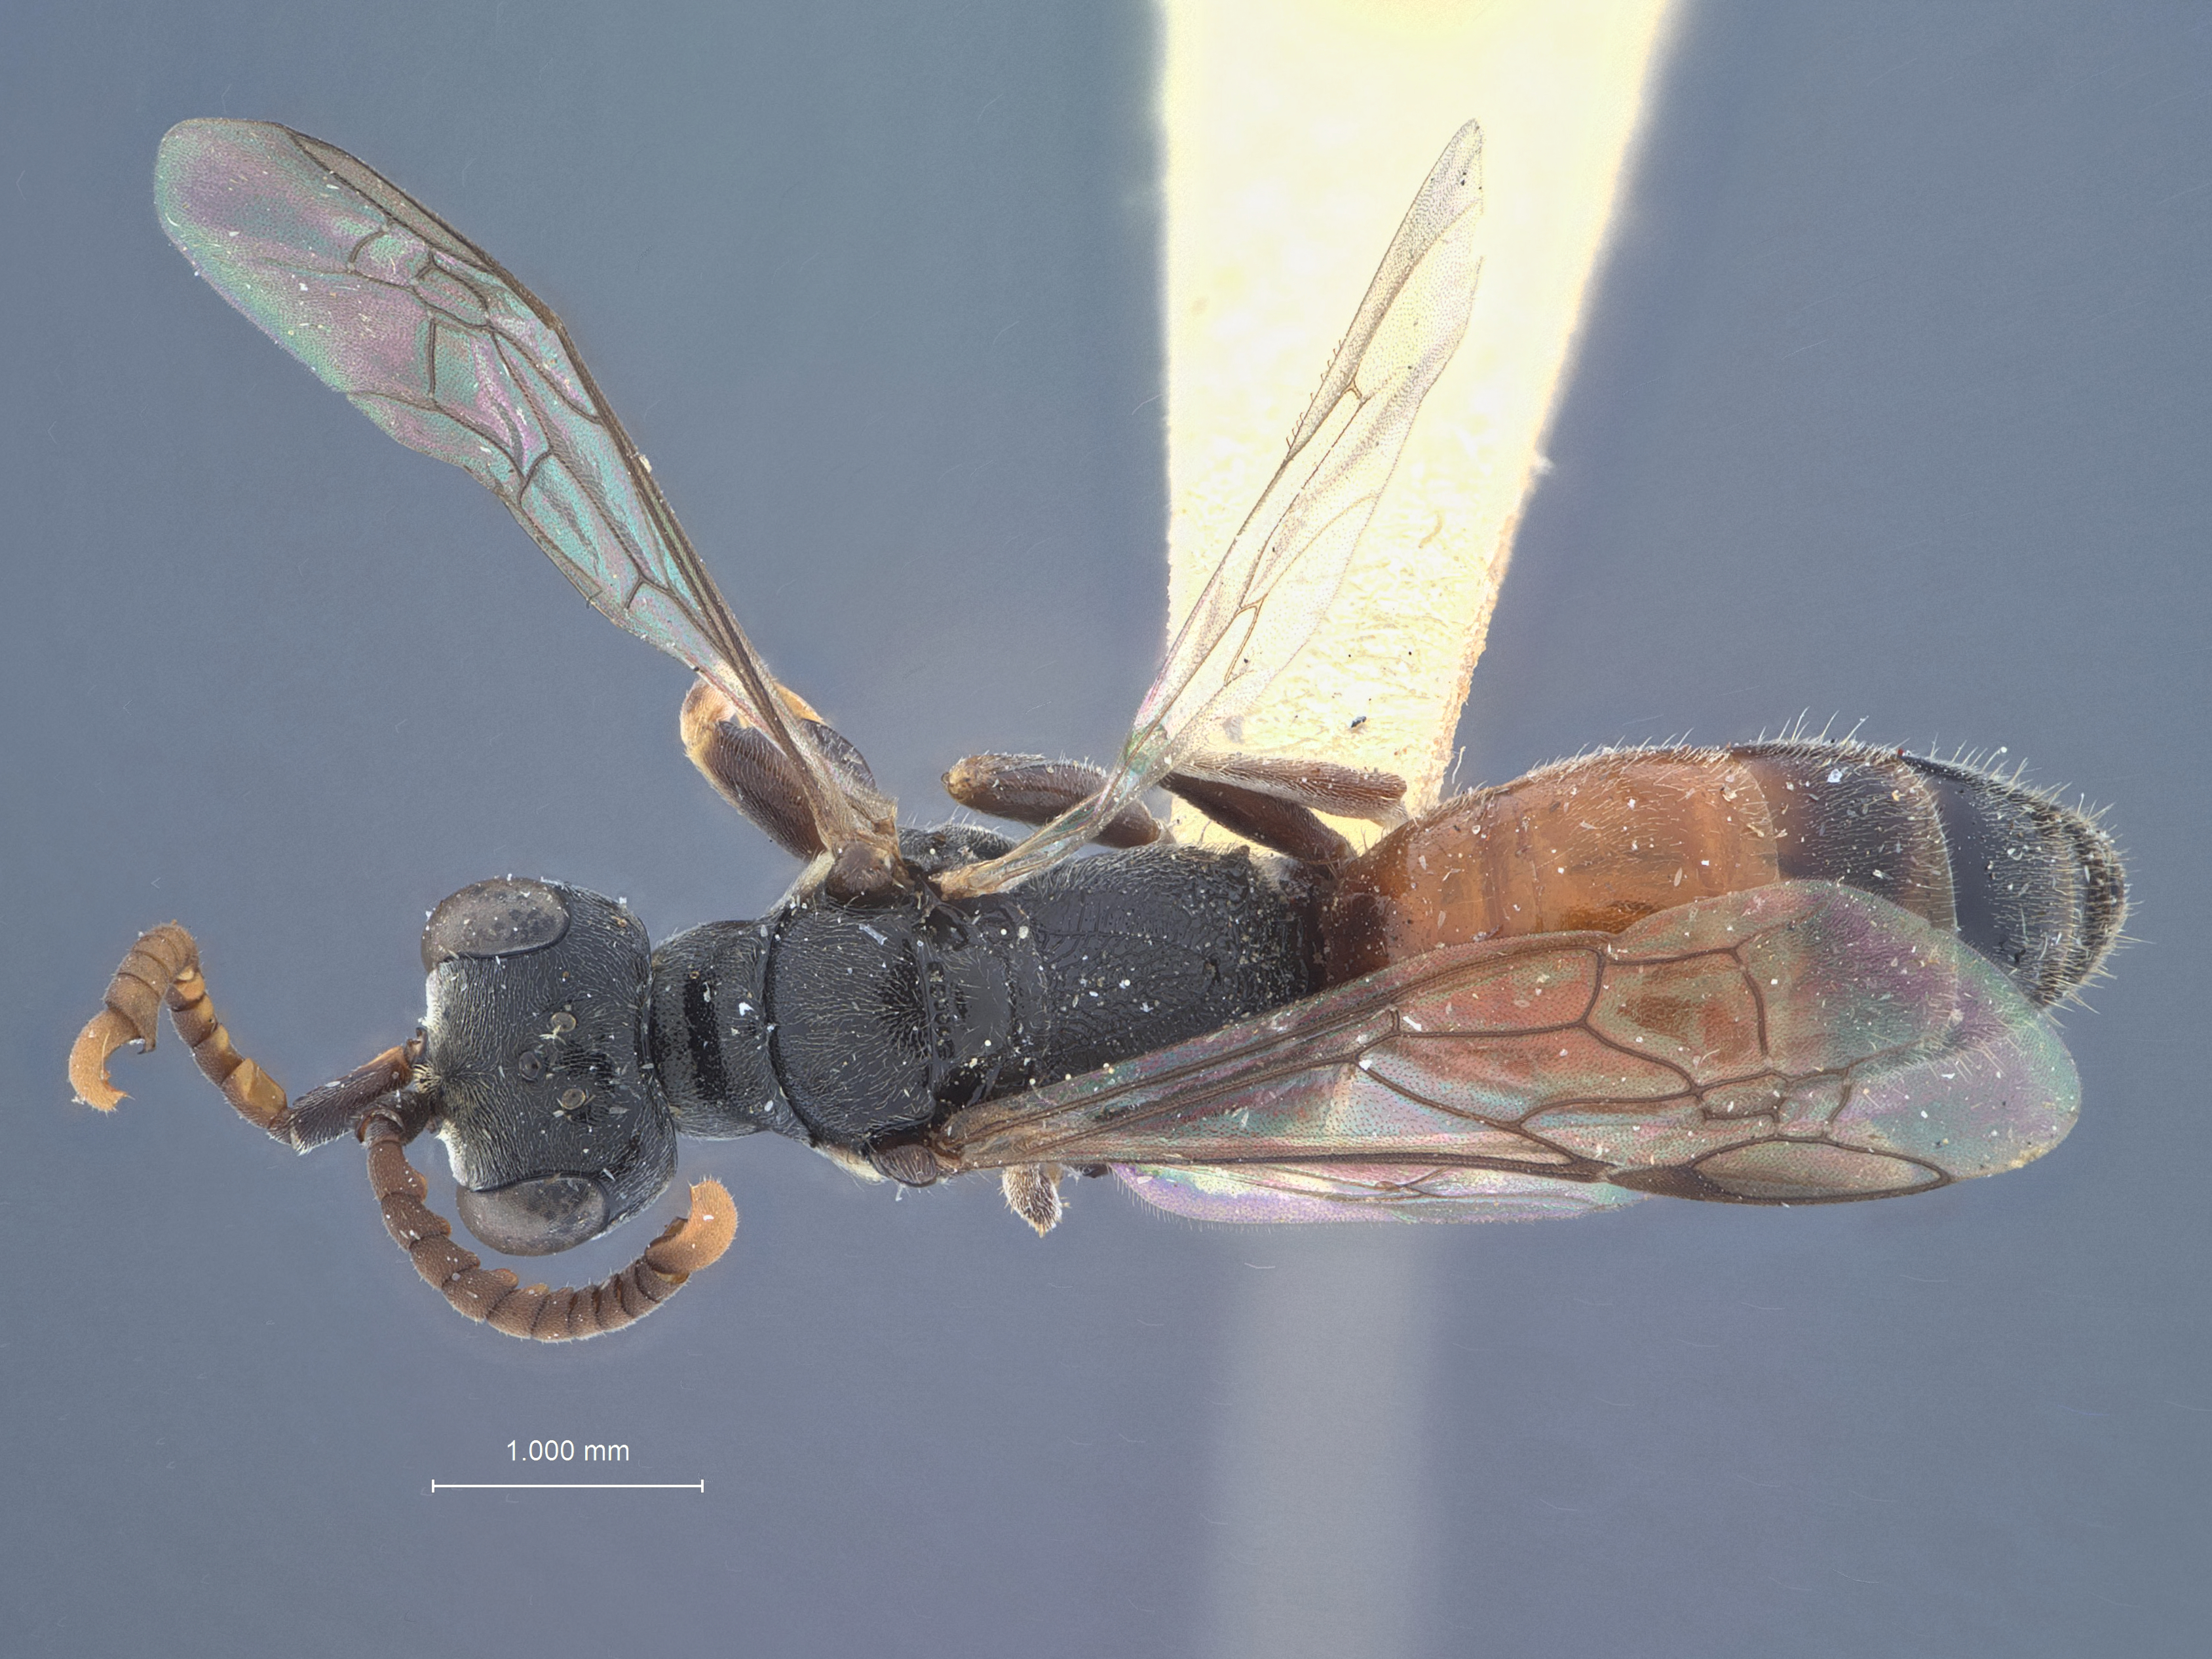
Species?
Didineis nodosa
